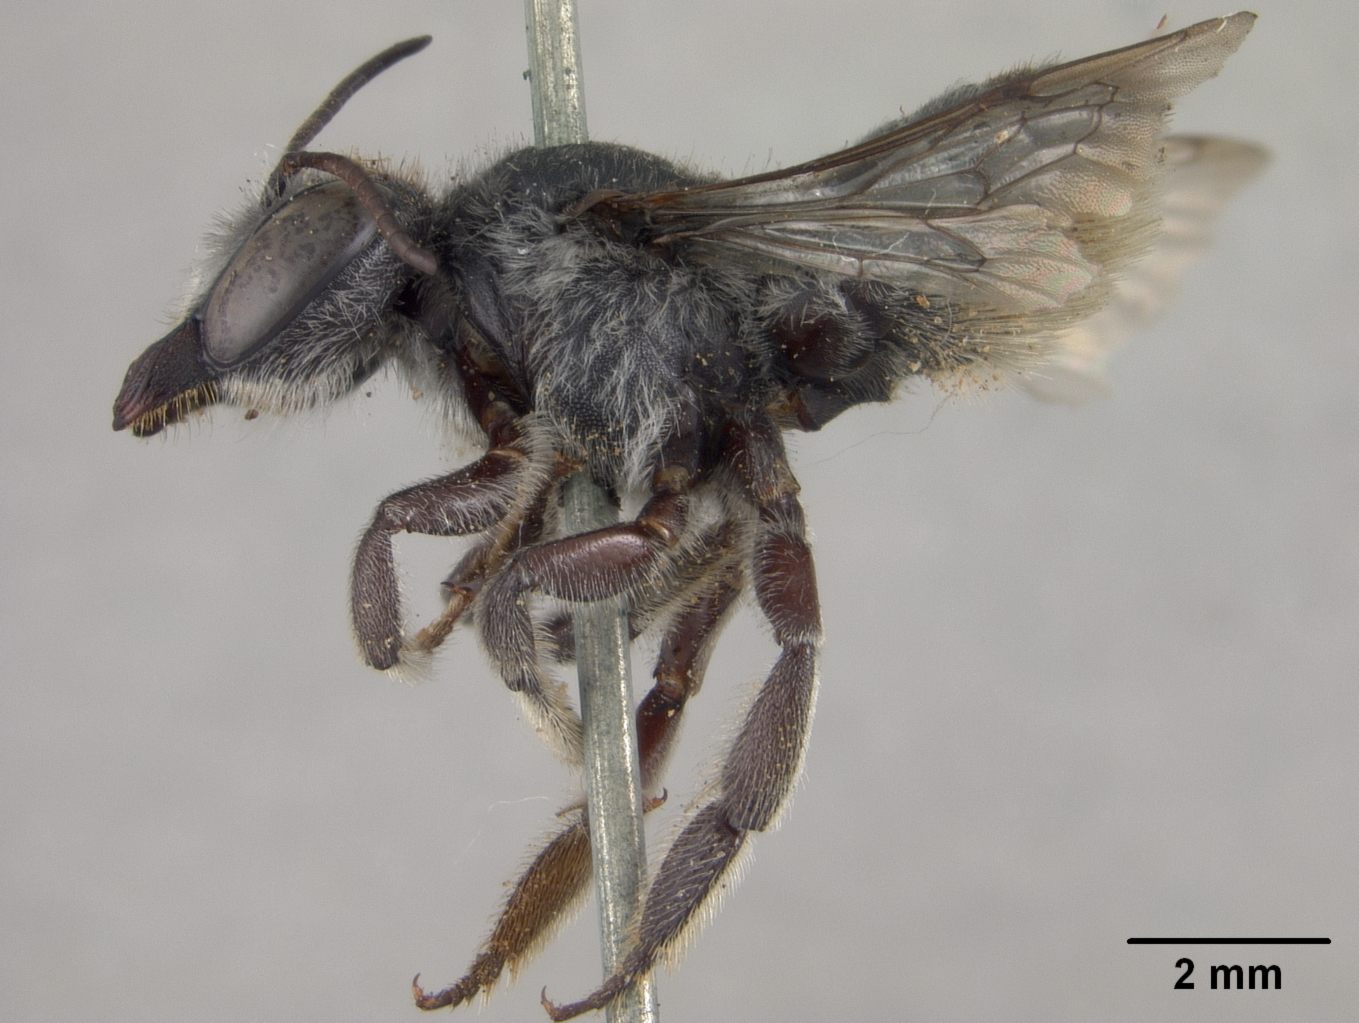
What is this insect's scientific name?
Megachile murinella
